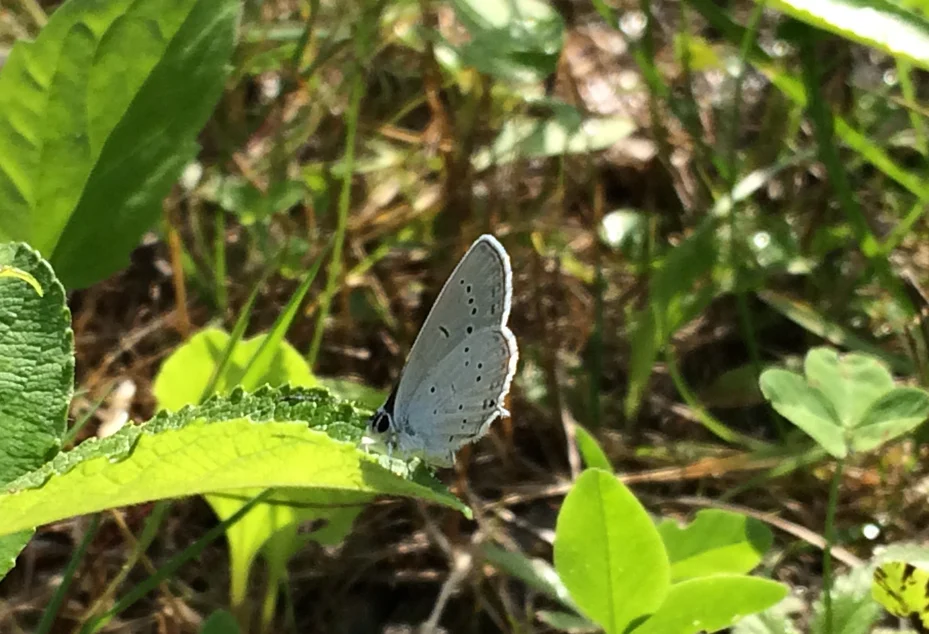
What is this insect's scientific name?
Cupido decolorata (also Elkalyce decolorata)
